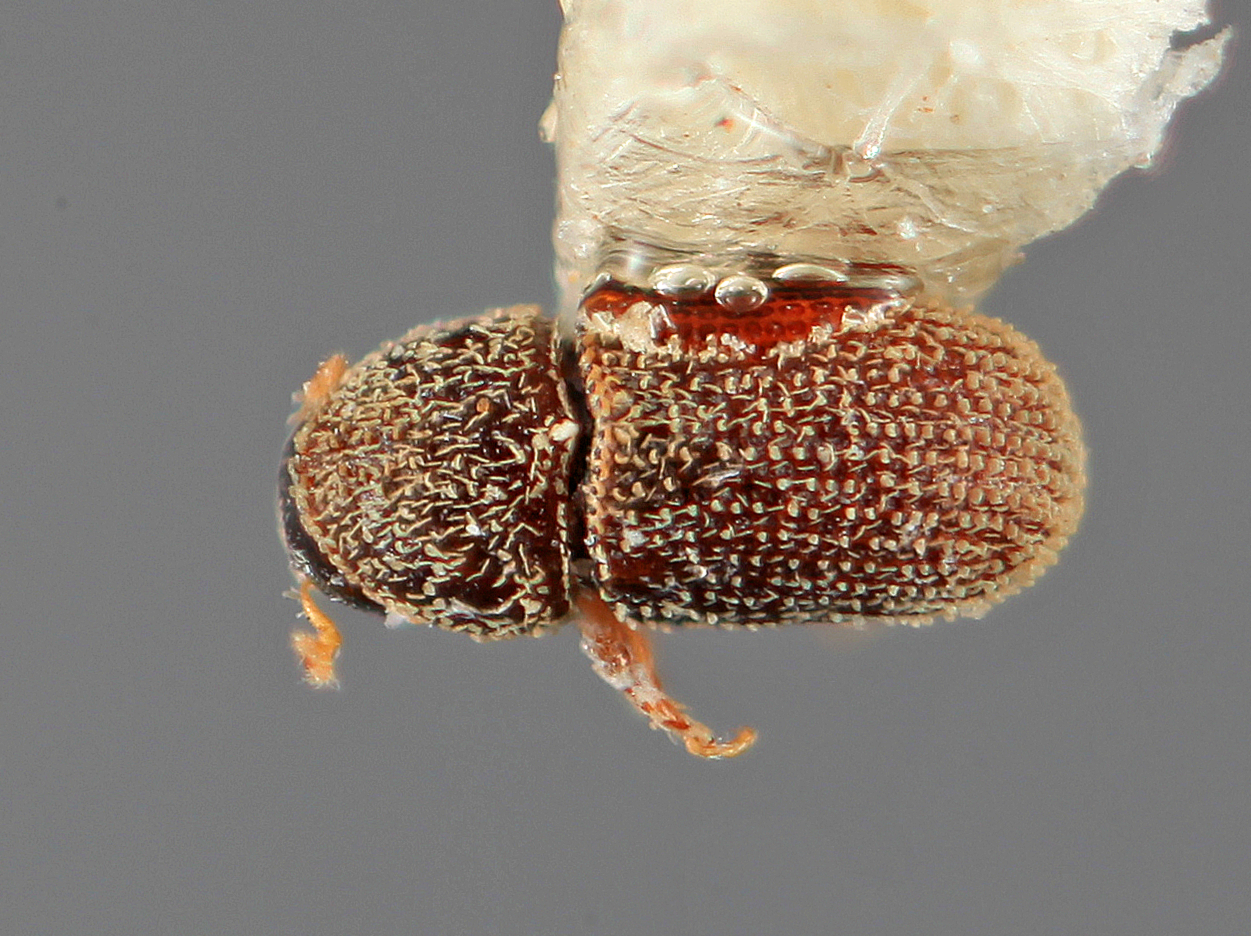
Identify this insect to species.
Liparthrum mexicanus
